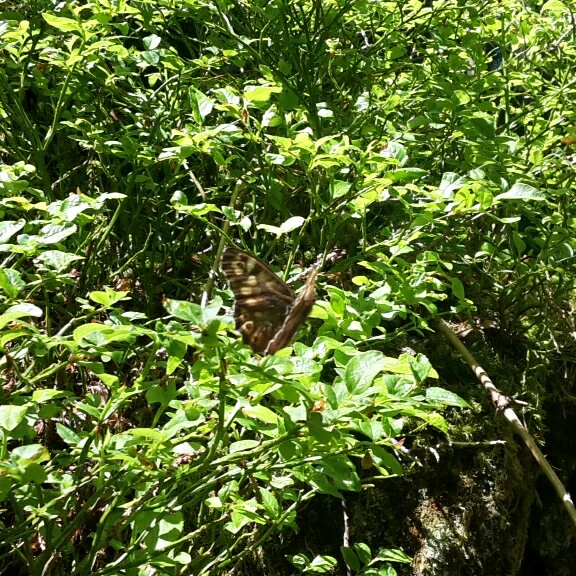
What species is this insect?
Pararge aegeria
